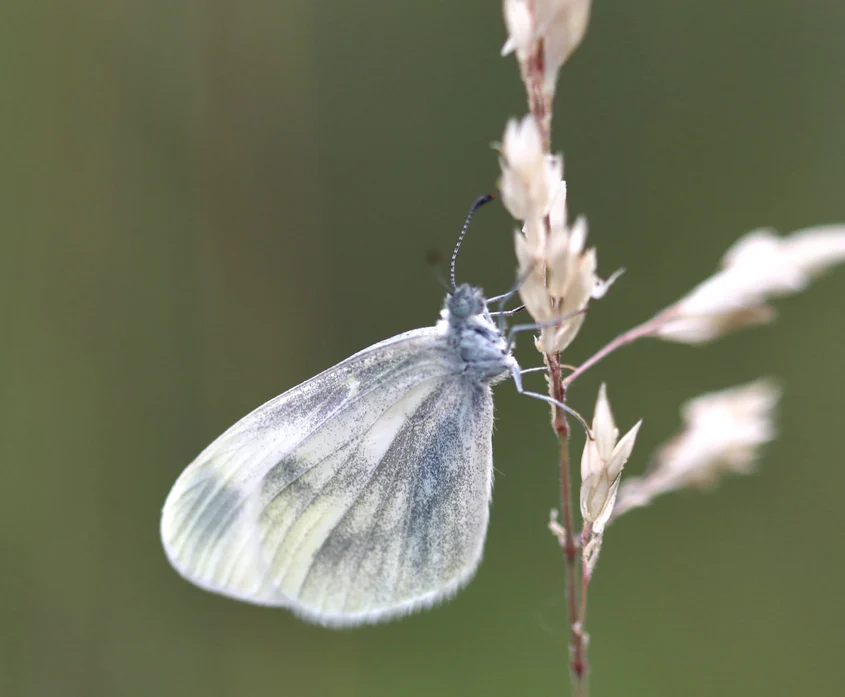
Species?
Leptidea sinapis/juvernica
